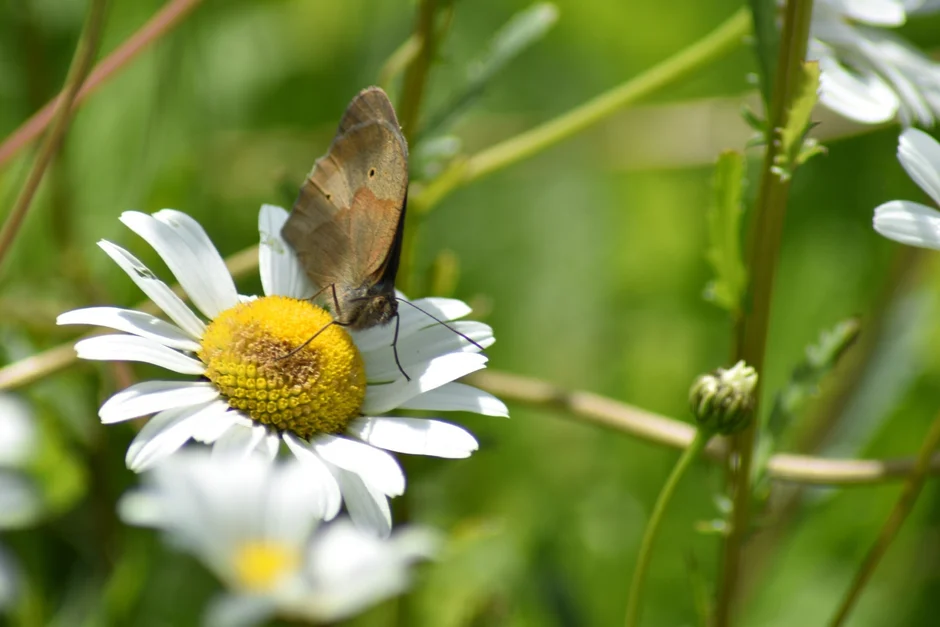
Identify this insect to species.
Maniola jurtina
